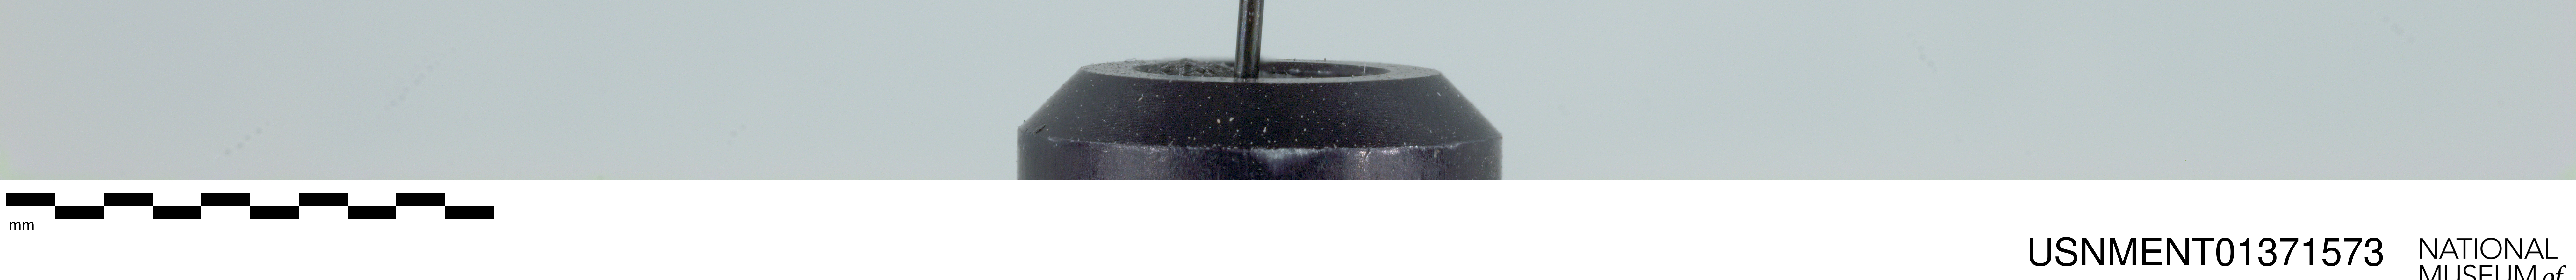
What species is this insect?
Prosoeca atra
